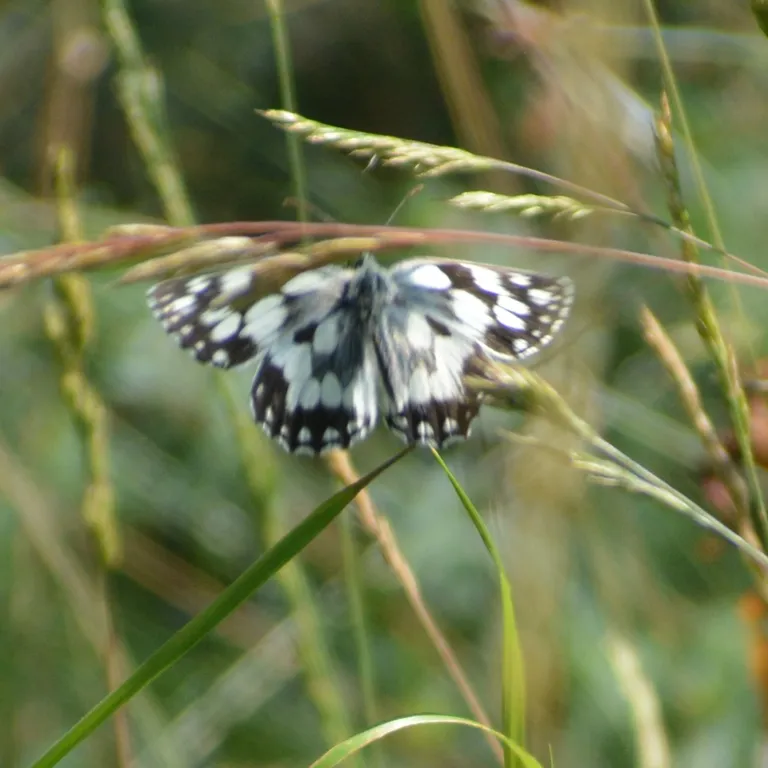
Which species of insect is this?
Melanargia galathea
